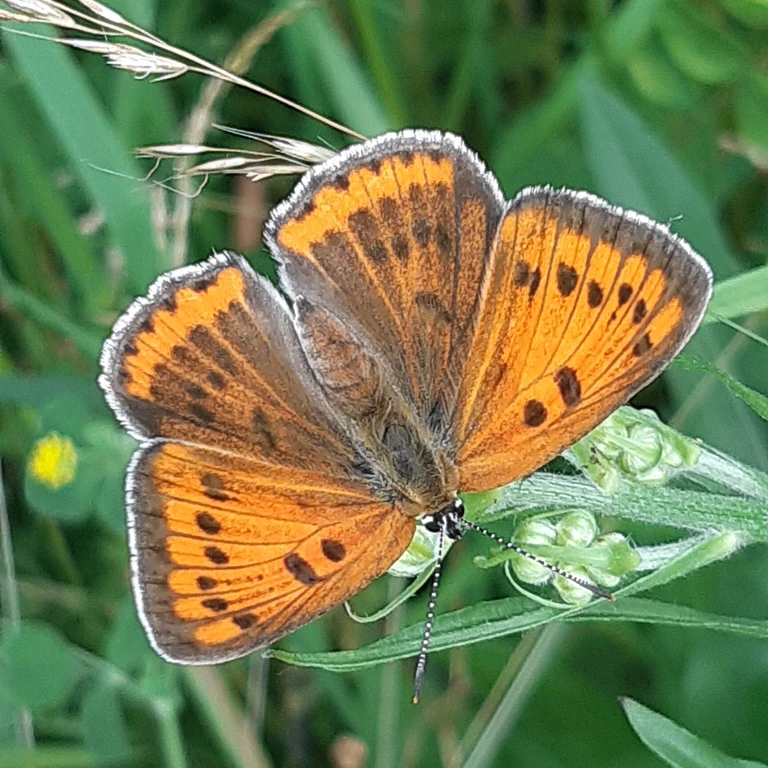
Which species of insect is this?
Lycaena dispar
